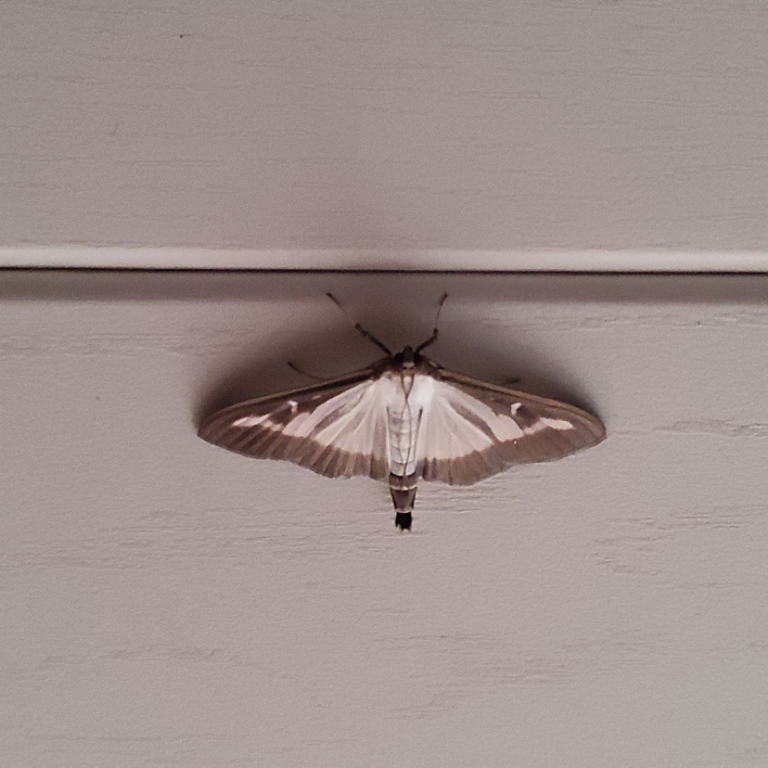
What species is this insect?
Cydalima perspectalis
